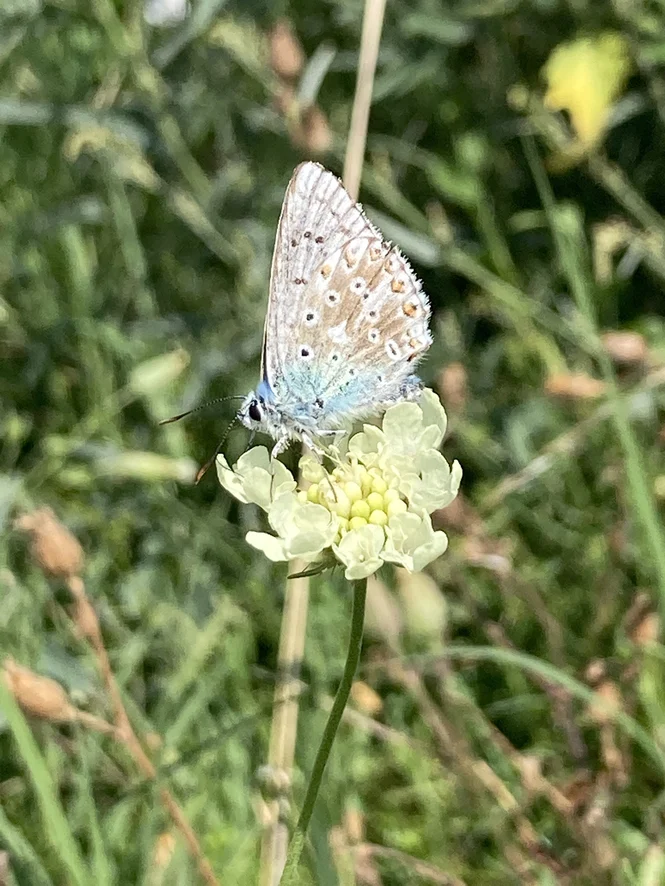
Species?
Lysandra coridon
